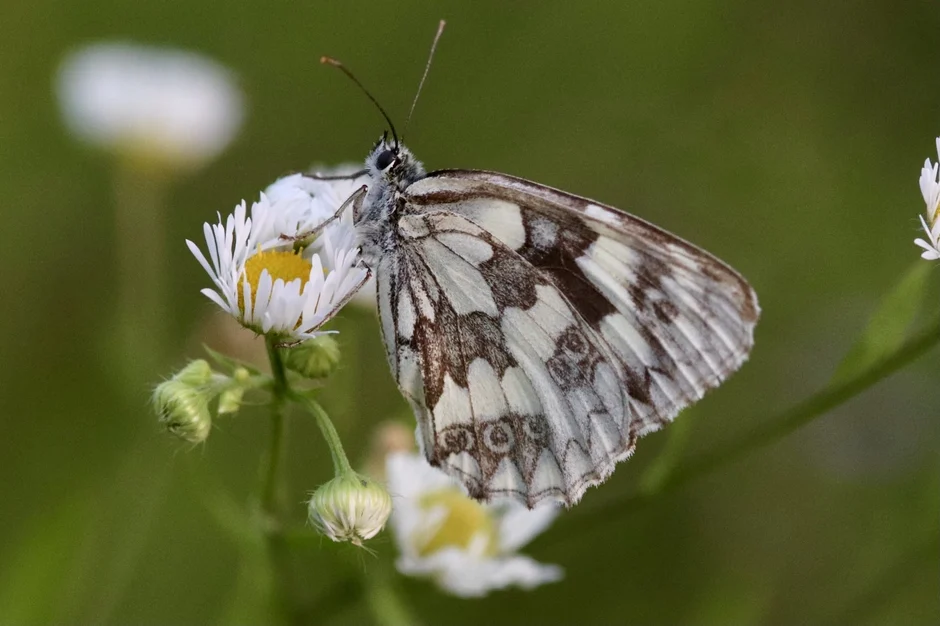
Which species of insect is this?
Melanargia galathea
